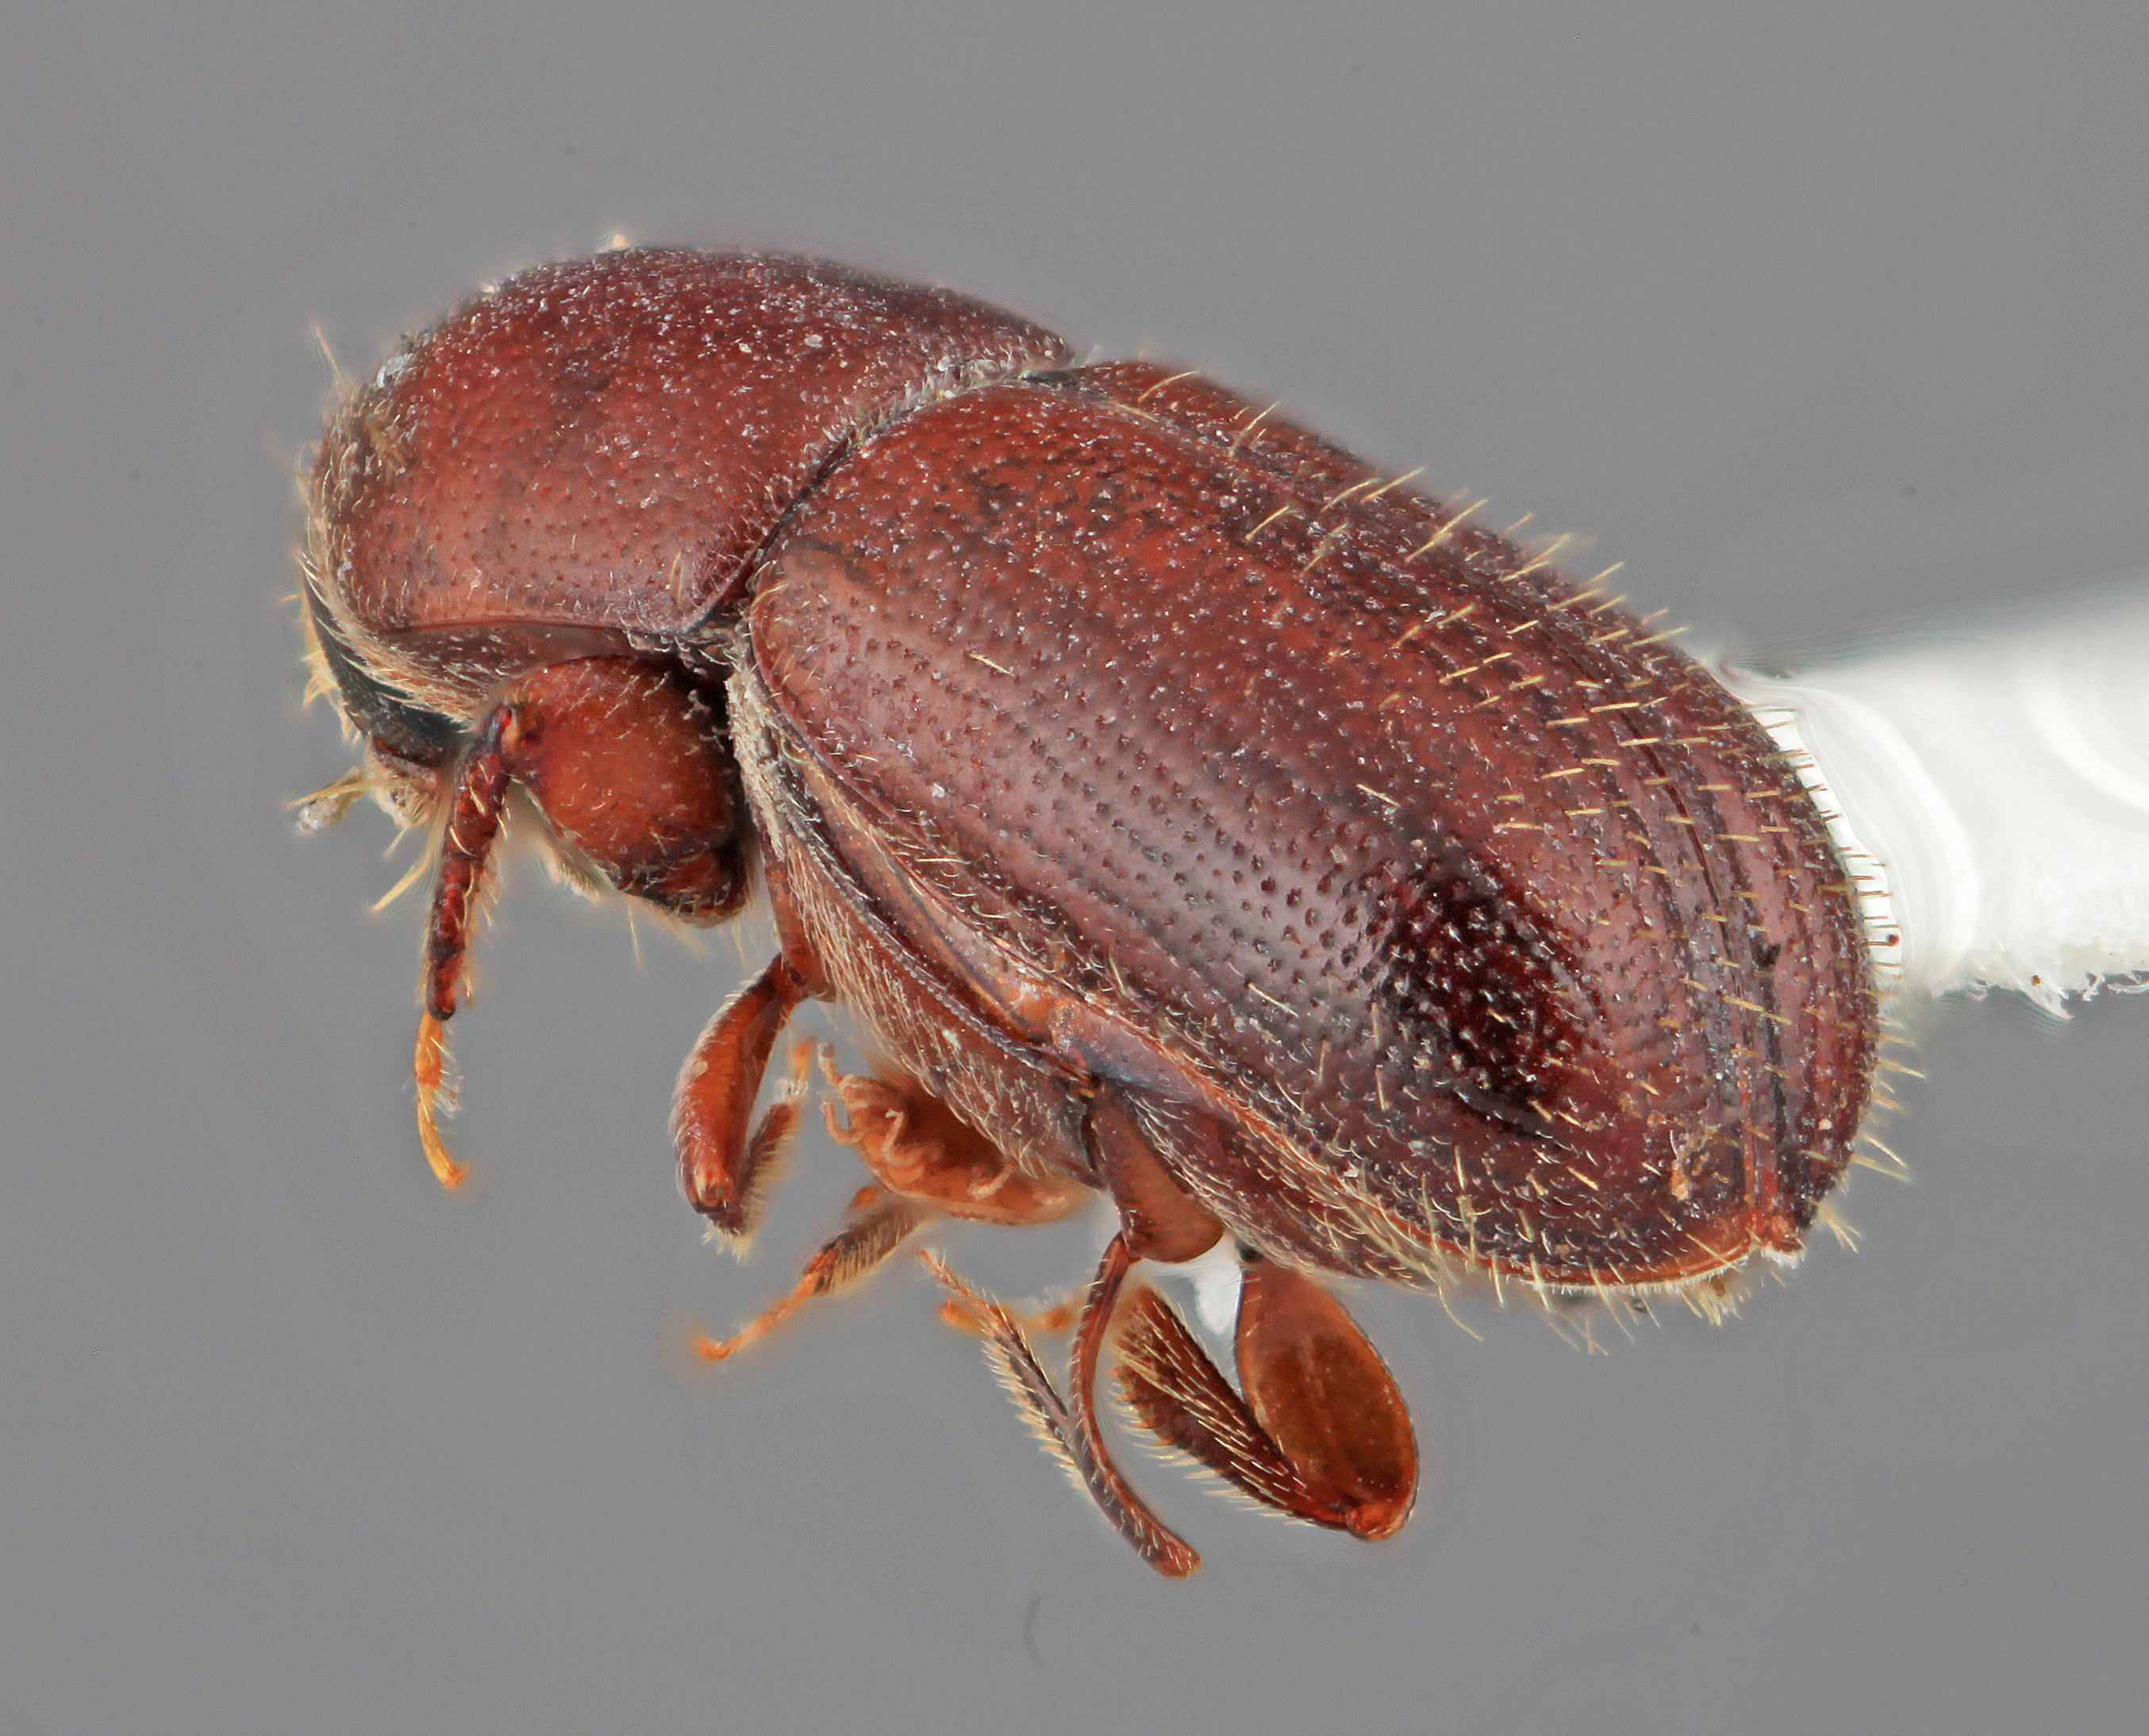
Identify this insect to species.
Scolytodes praeceps
